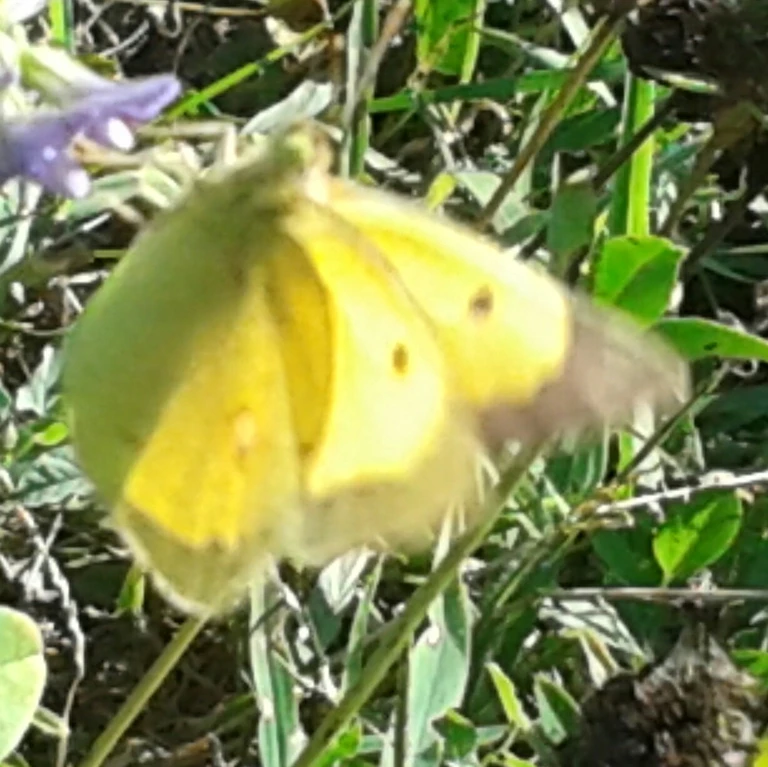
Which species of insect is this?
Colias croceus
